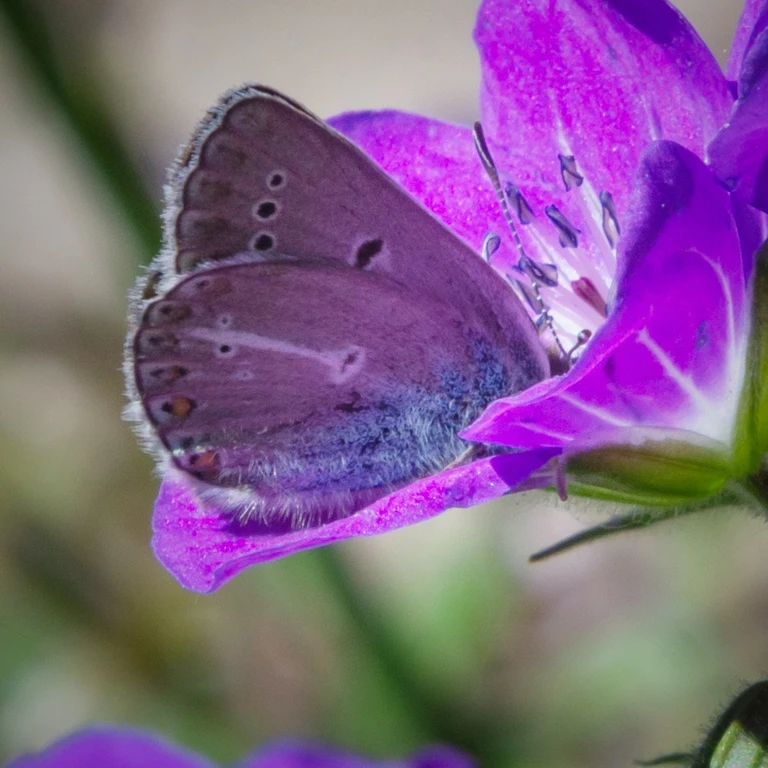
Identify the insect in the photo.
Eumedonia eumedon
